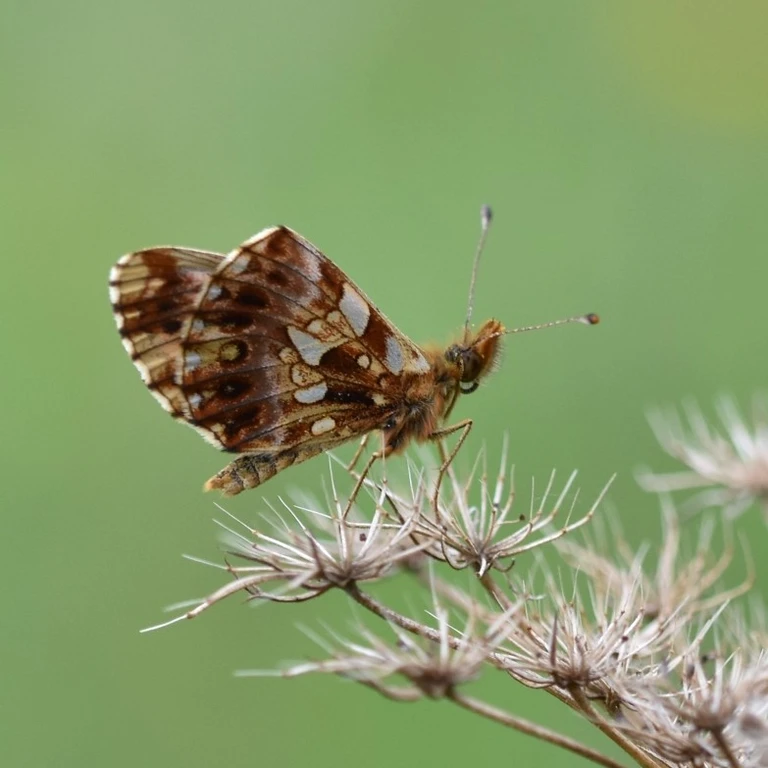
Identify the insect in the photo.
Boloria dia
